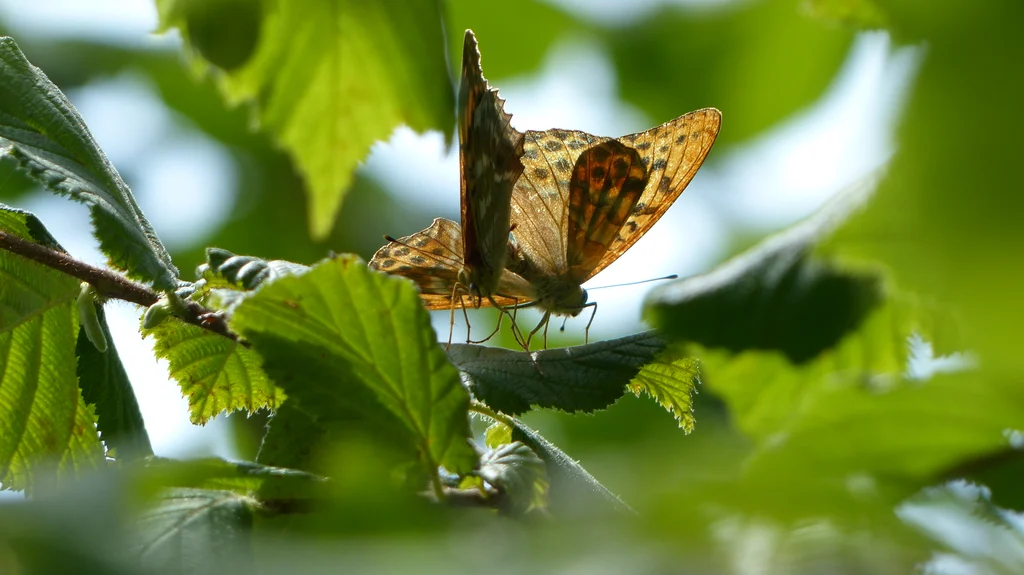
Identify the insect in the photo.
Argynnis paphia
